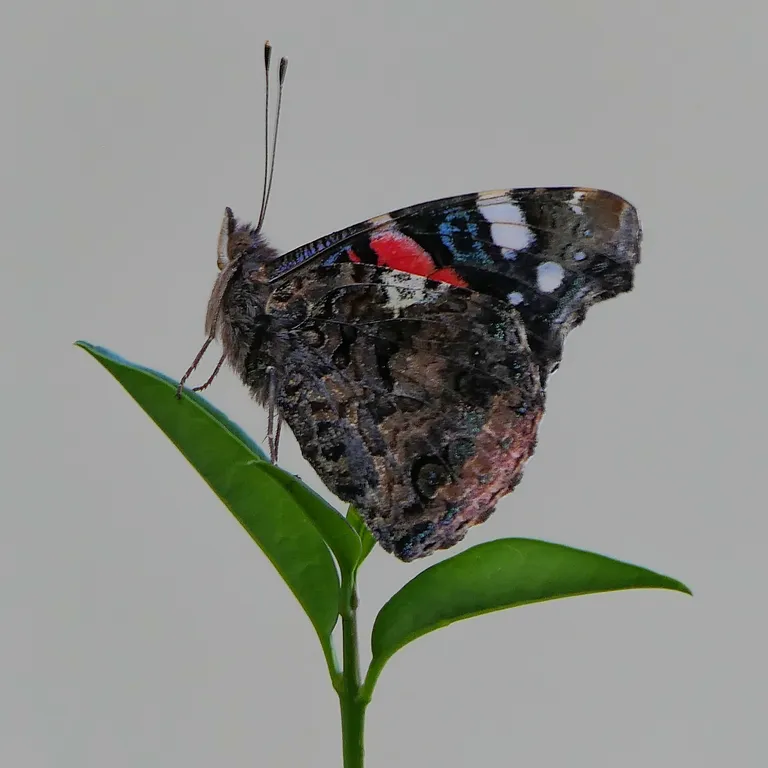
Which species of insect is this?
Vanessa atalanta
